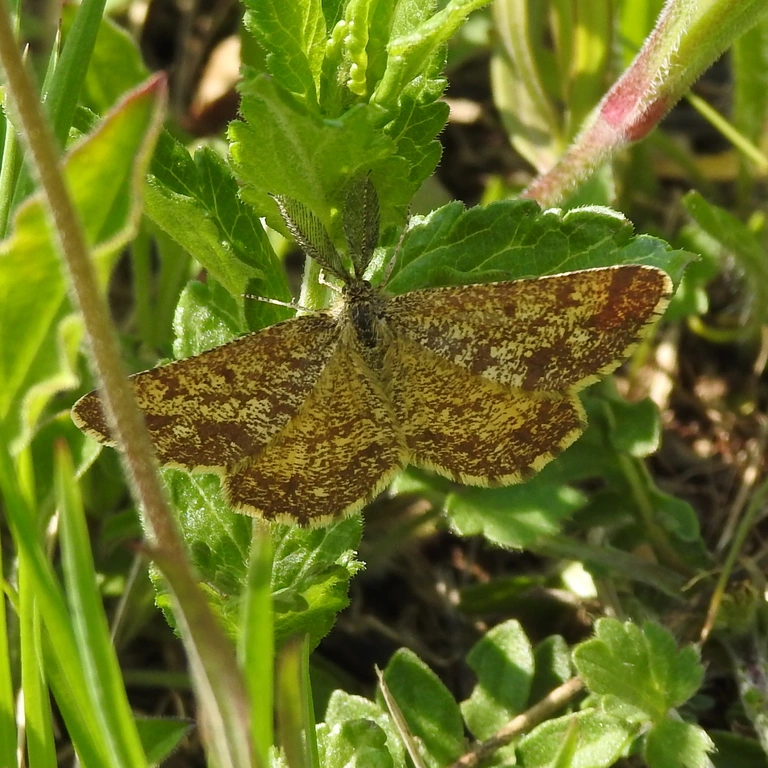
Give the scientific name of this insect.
Ematurga atomaria
